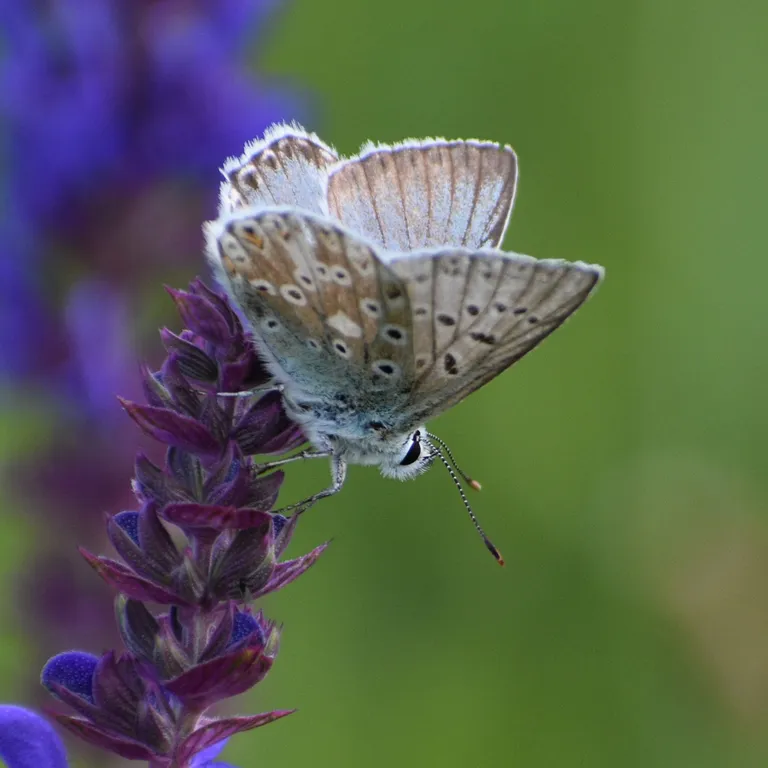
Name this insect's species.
Lysandra coridon
